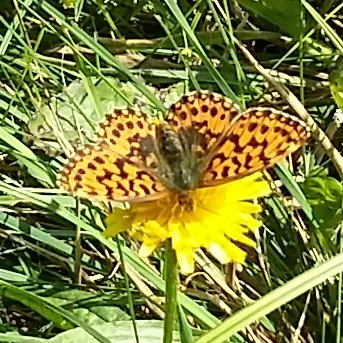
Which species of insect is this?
Boloria dia
